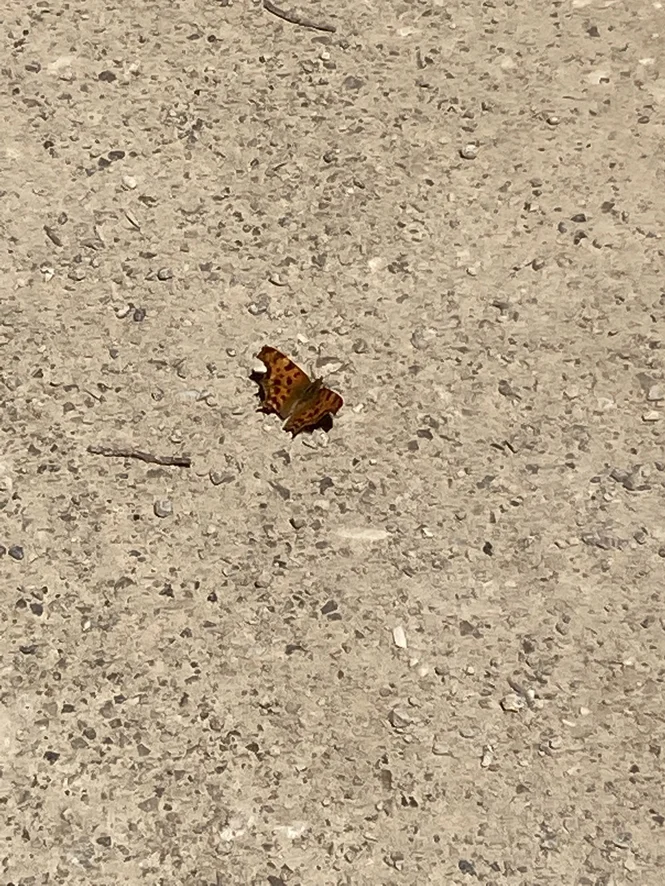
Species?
Polygonia c-album
